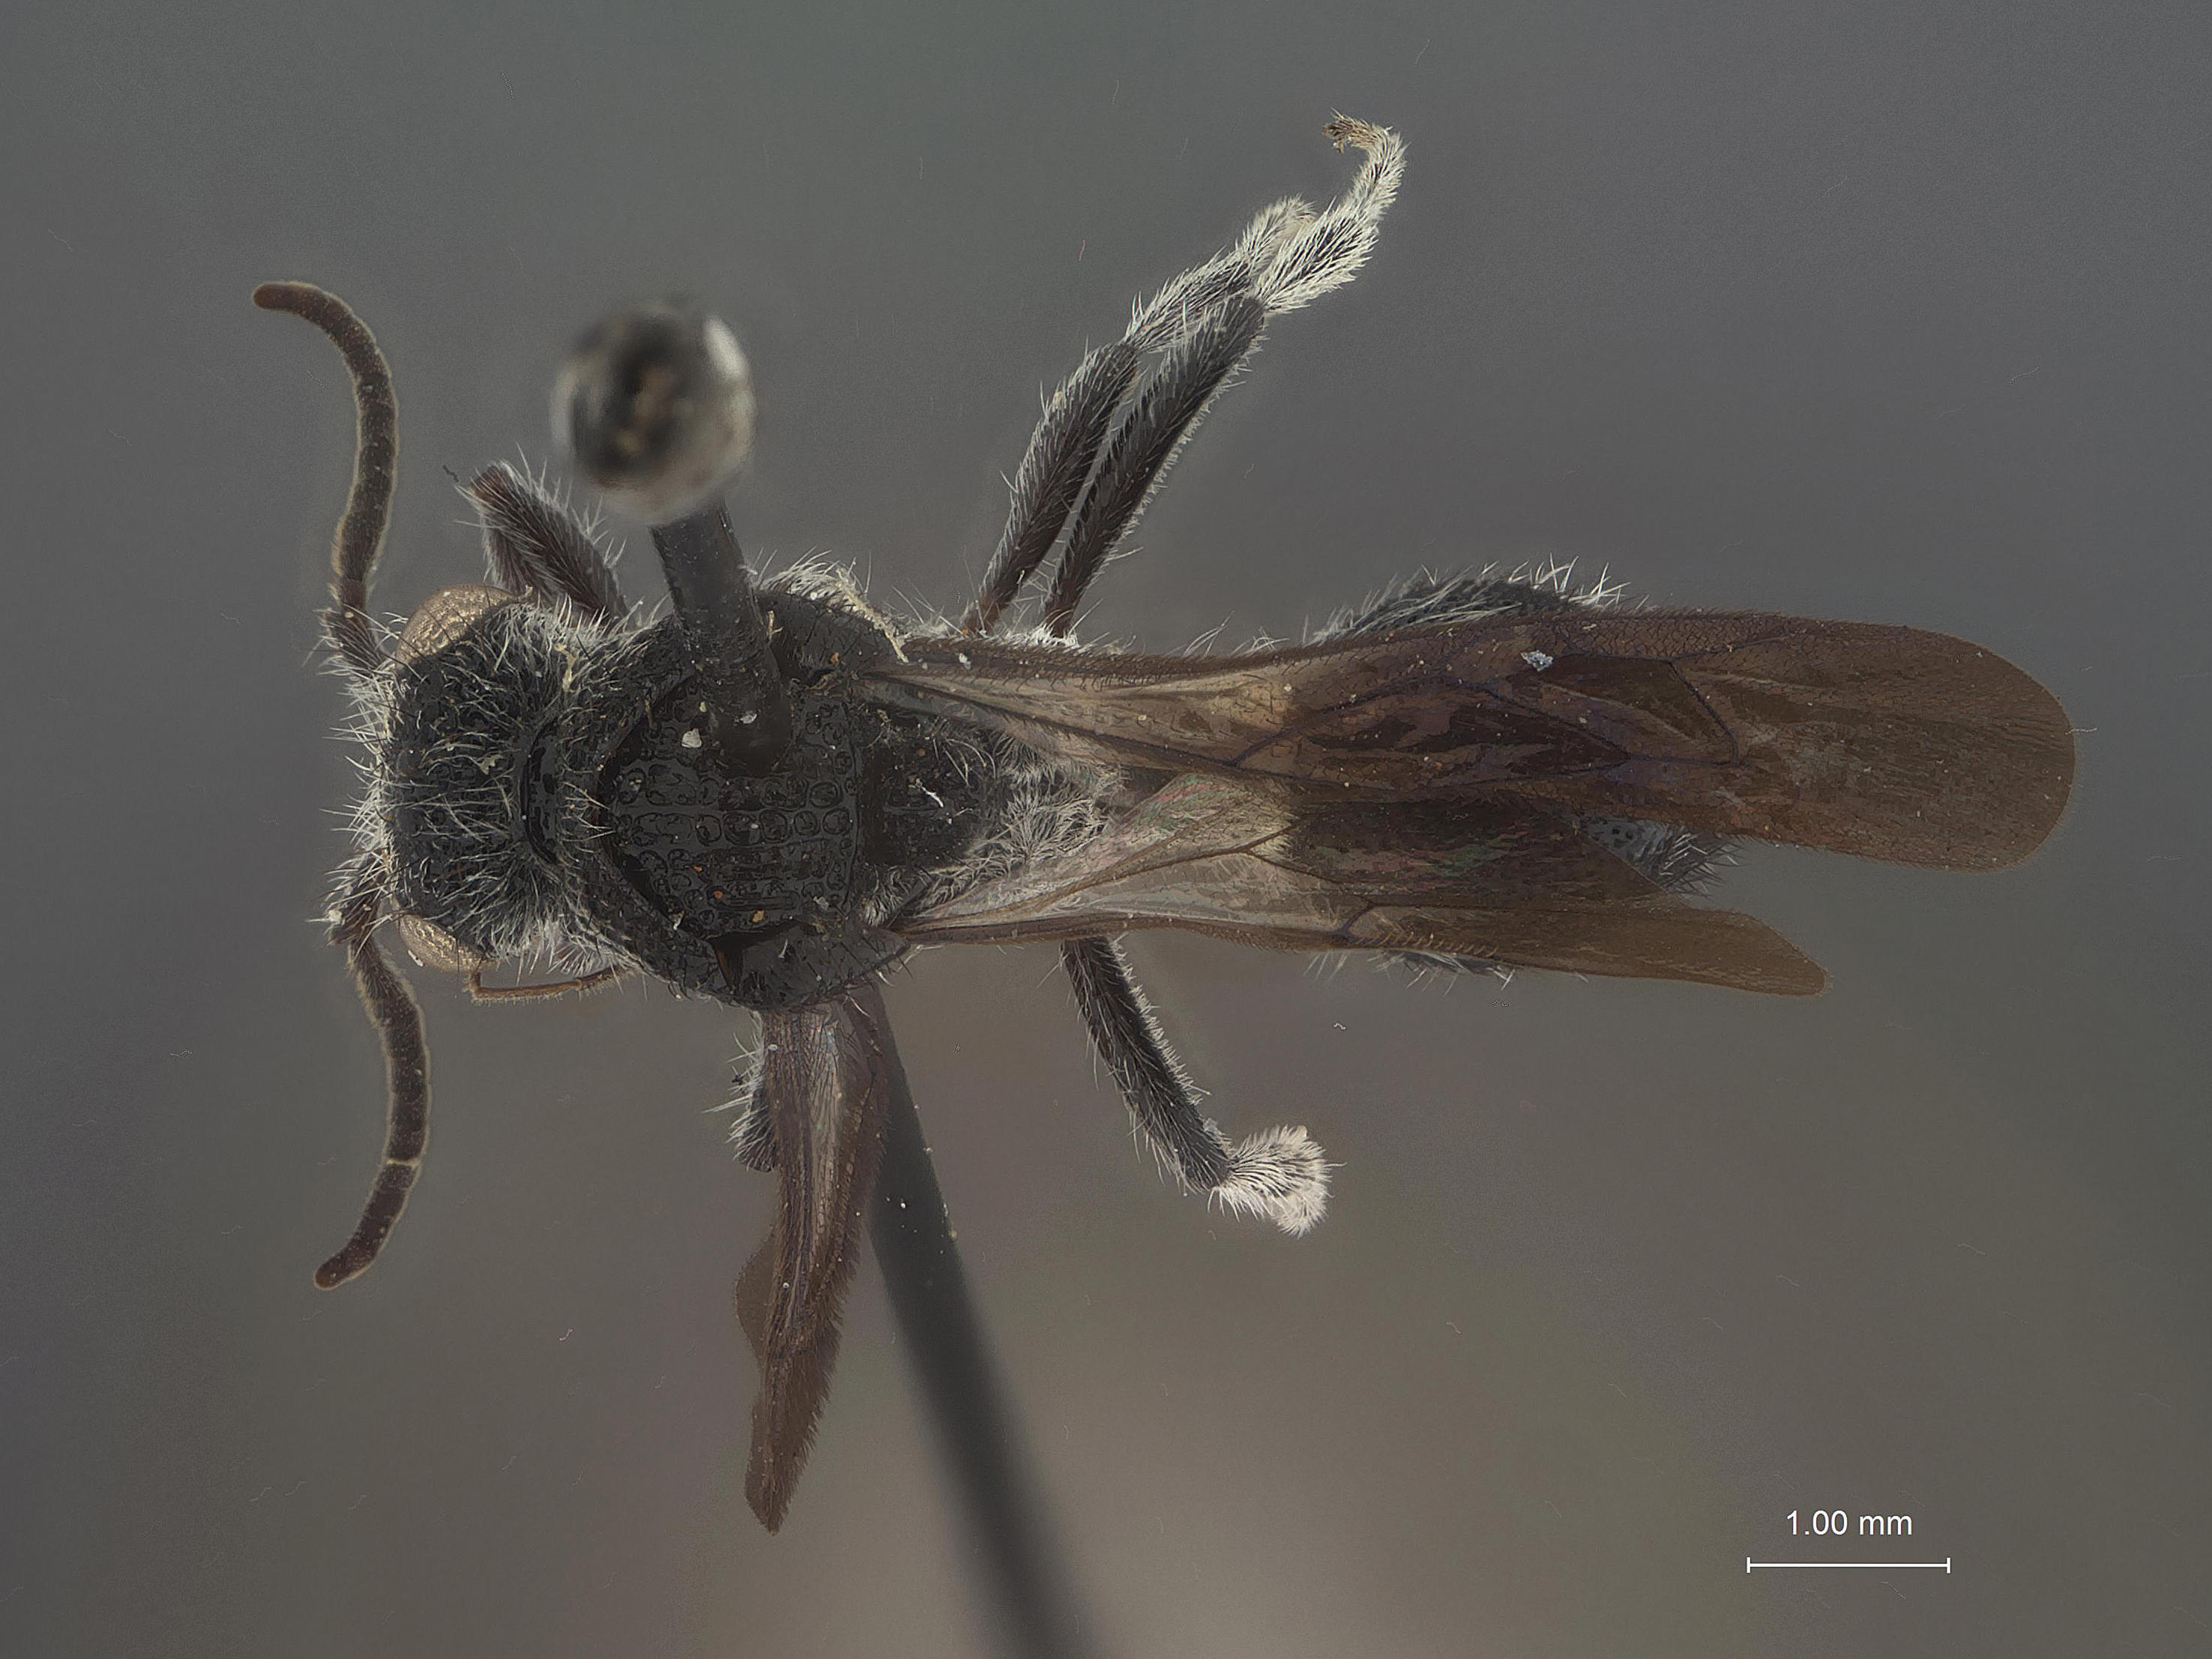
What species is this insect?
Ephuta scutellata
